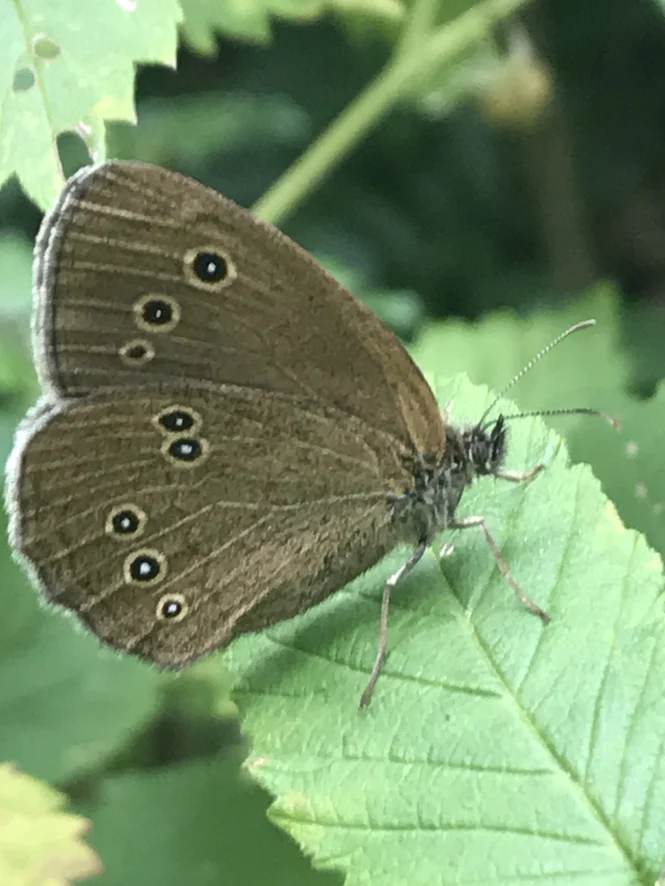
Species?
Aphantopus hyperantus
